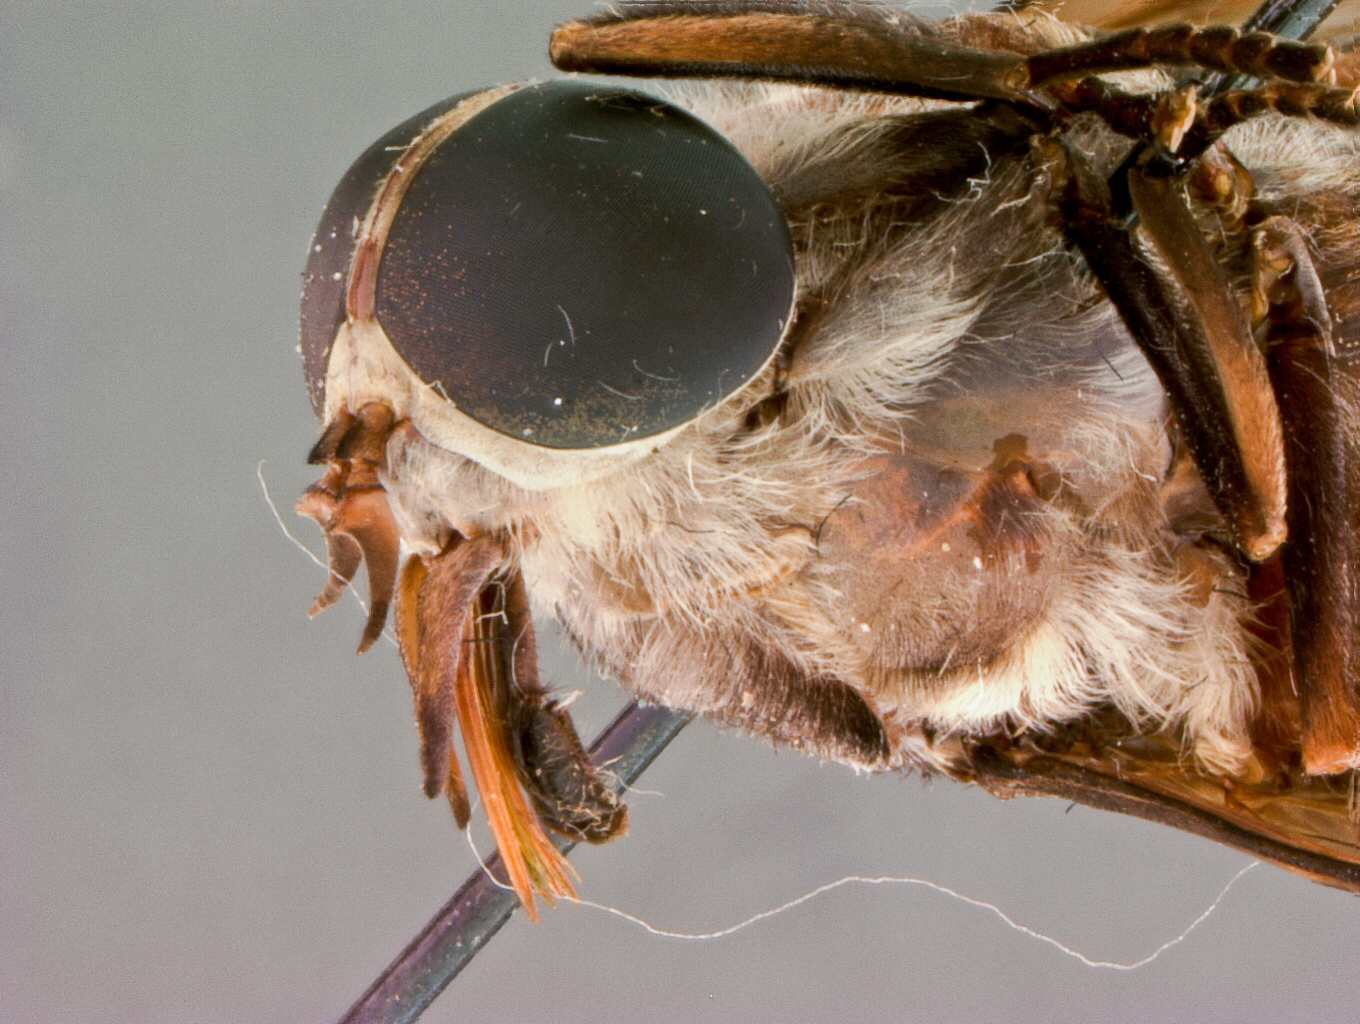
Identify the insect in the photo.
Tabanus gladiator
